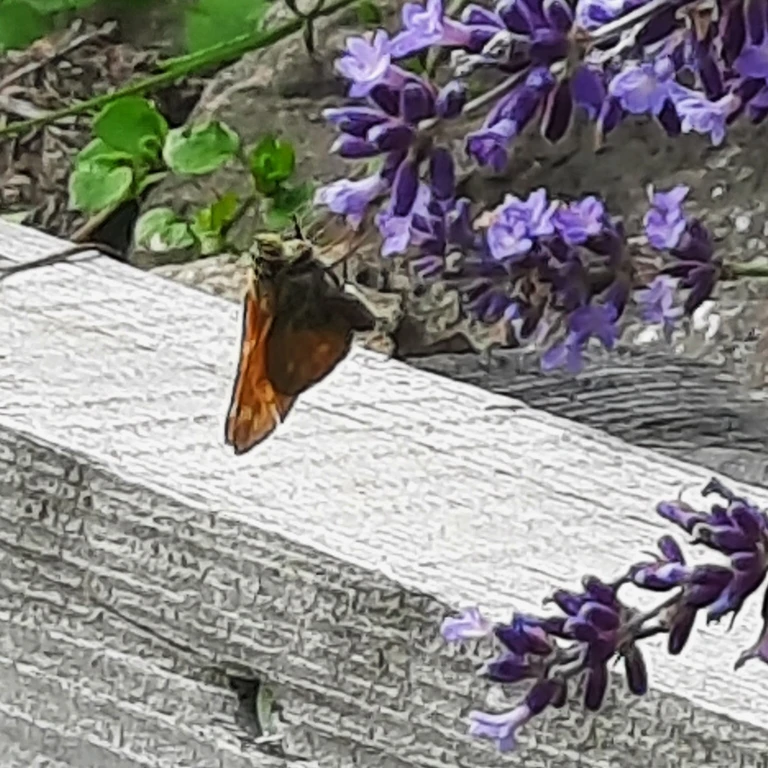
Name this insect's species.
Ochlodes sylvanus (also Ochlodes venata)
